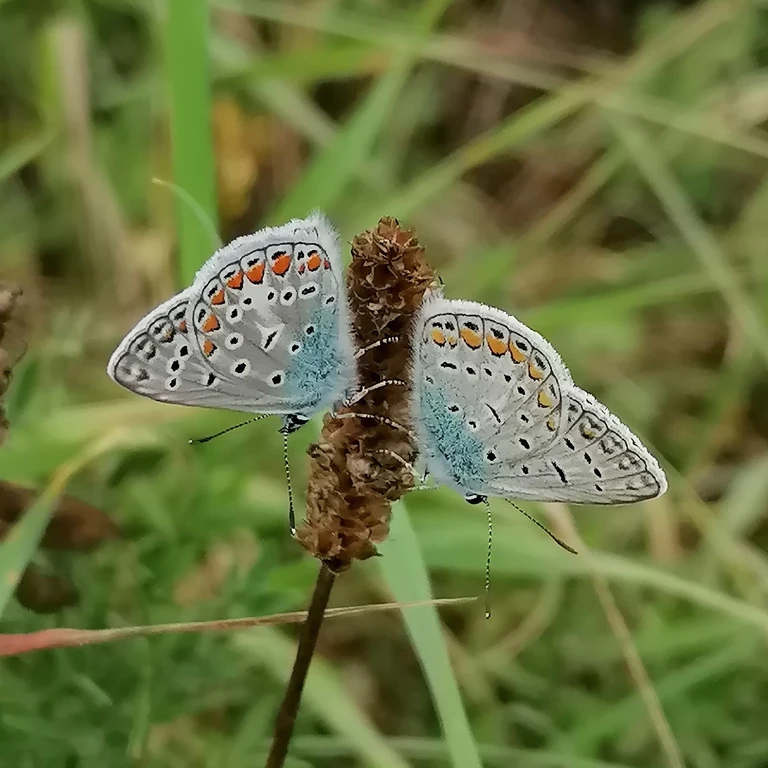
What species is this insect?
Polyommatus icarus
